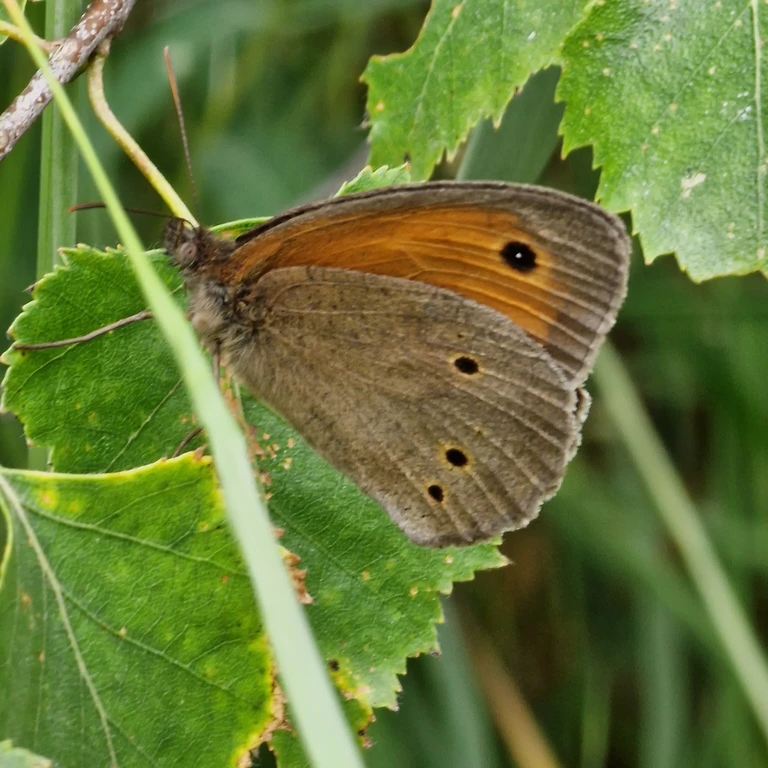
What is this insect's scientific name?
Maniola jurtina
